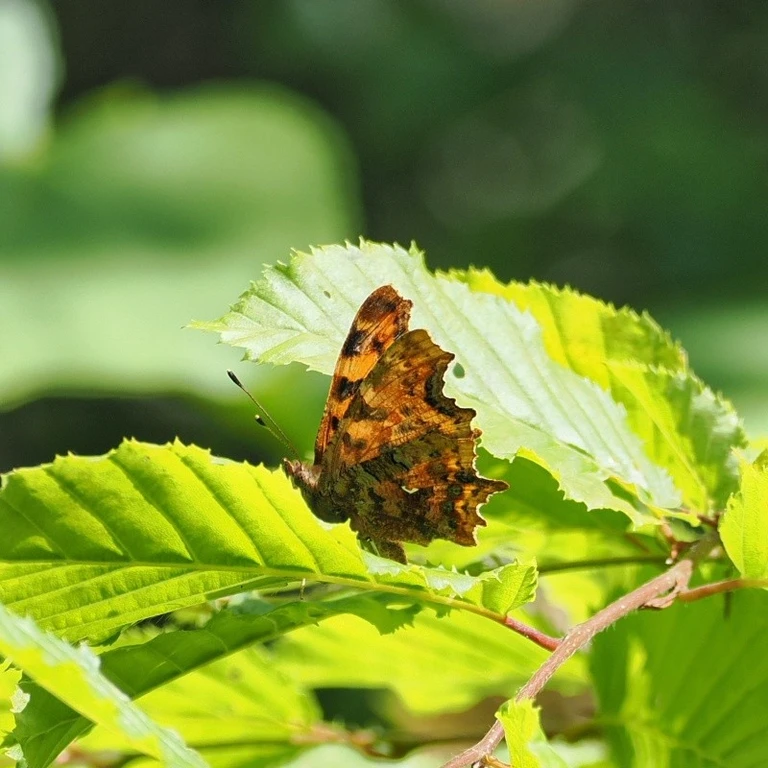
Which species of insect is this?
Polygonia c-album
